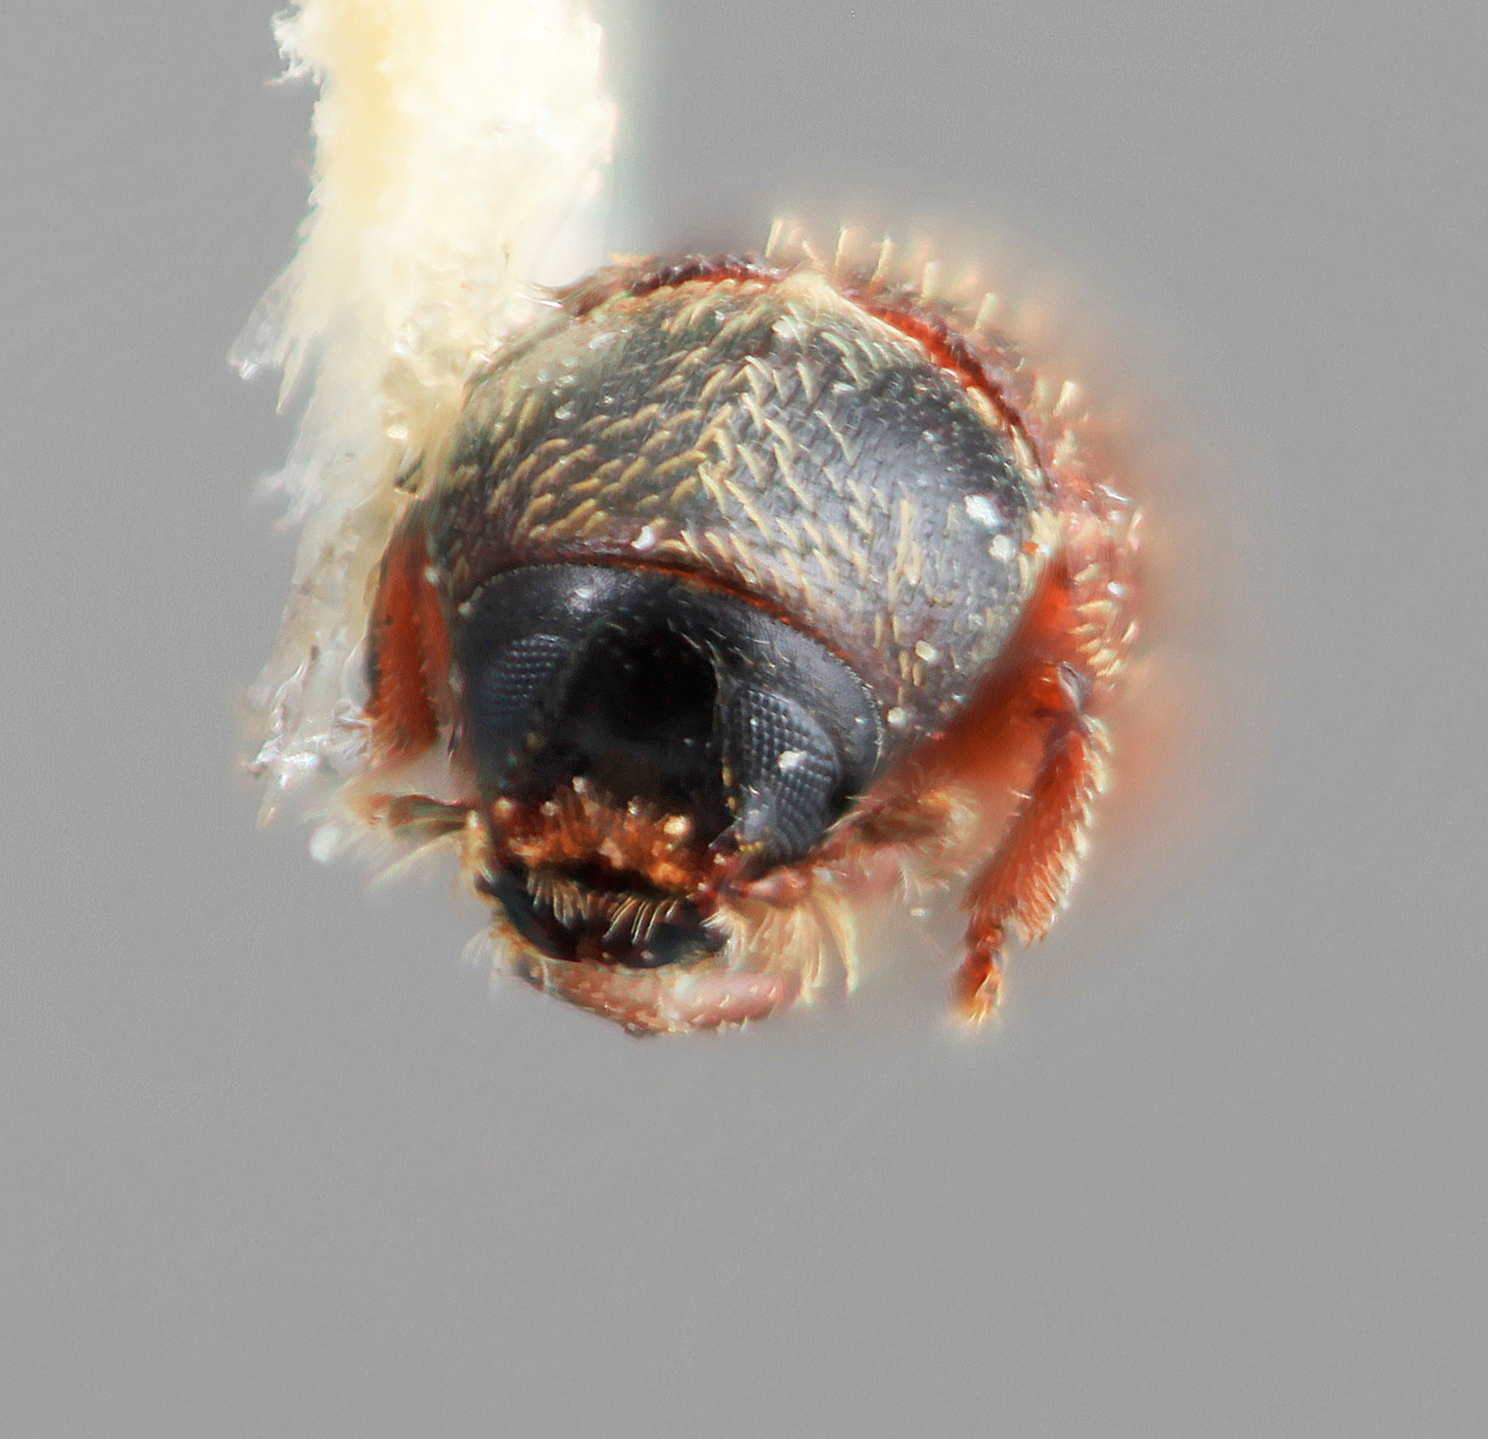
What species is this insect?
Cnesinus foratus
